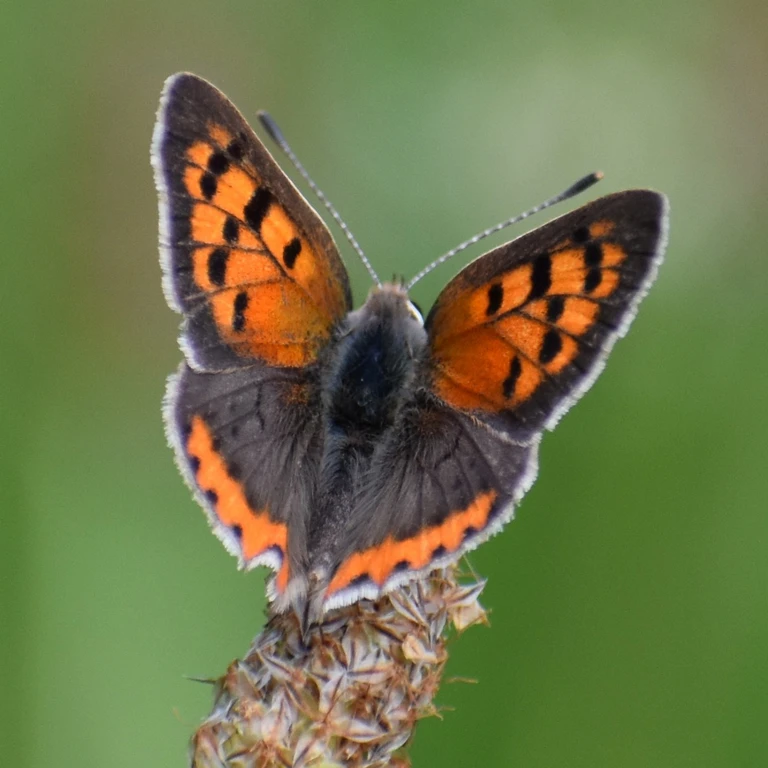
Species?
Lycaena phlaeas
